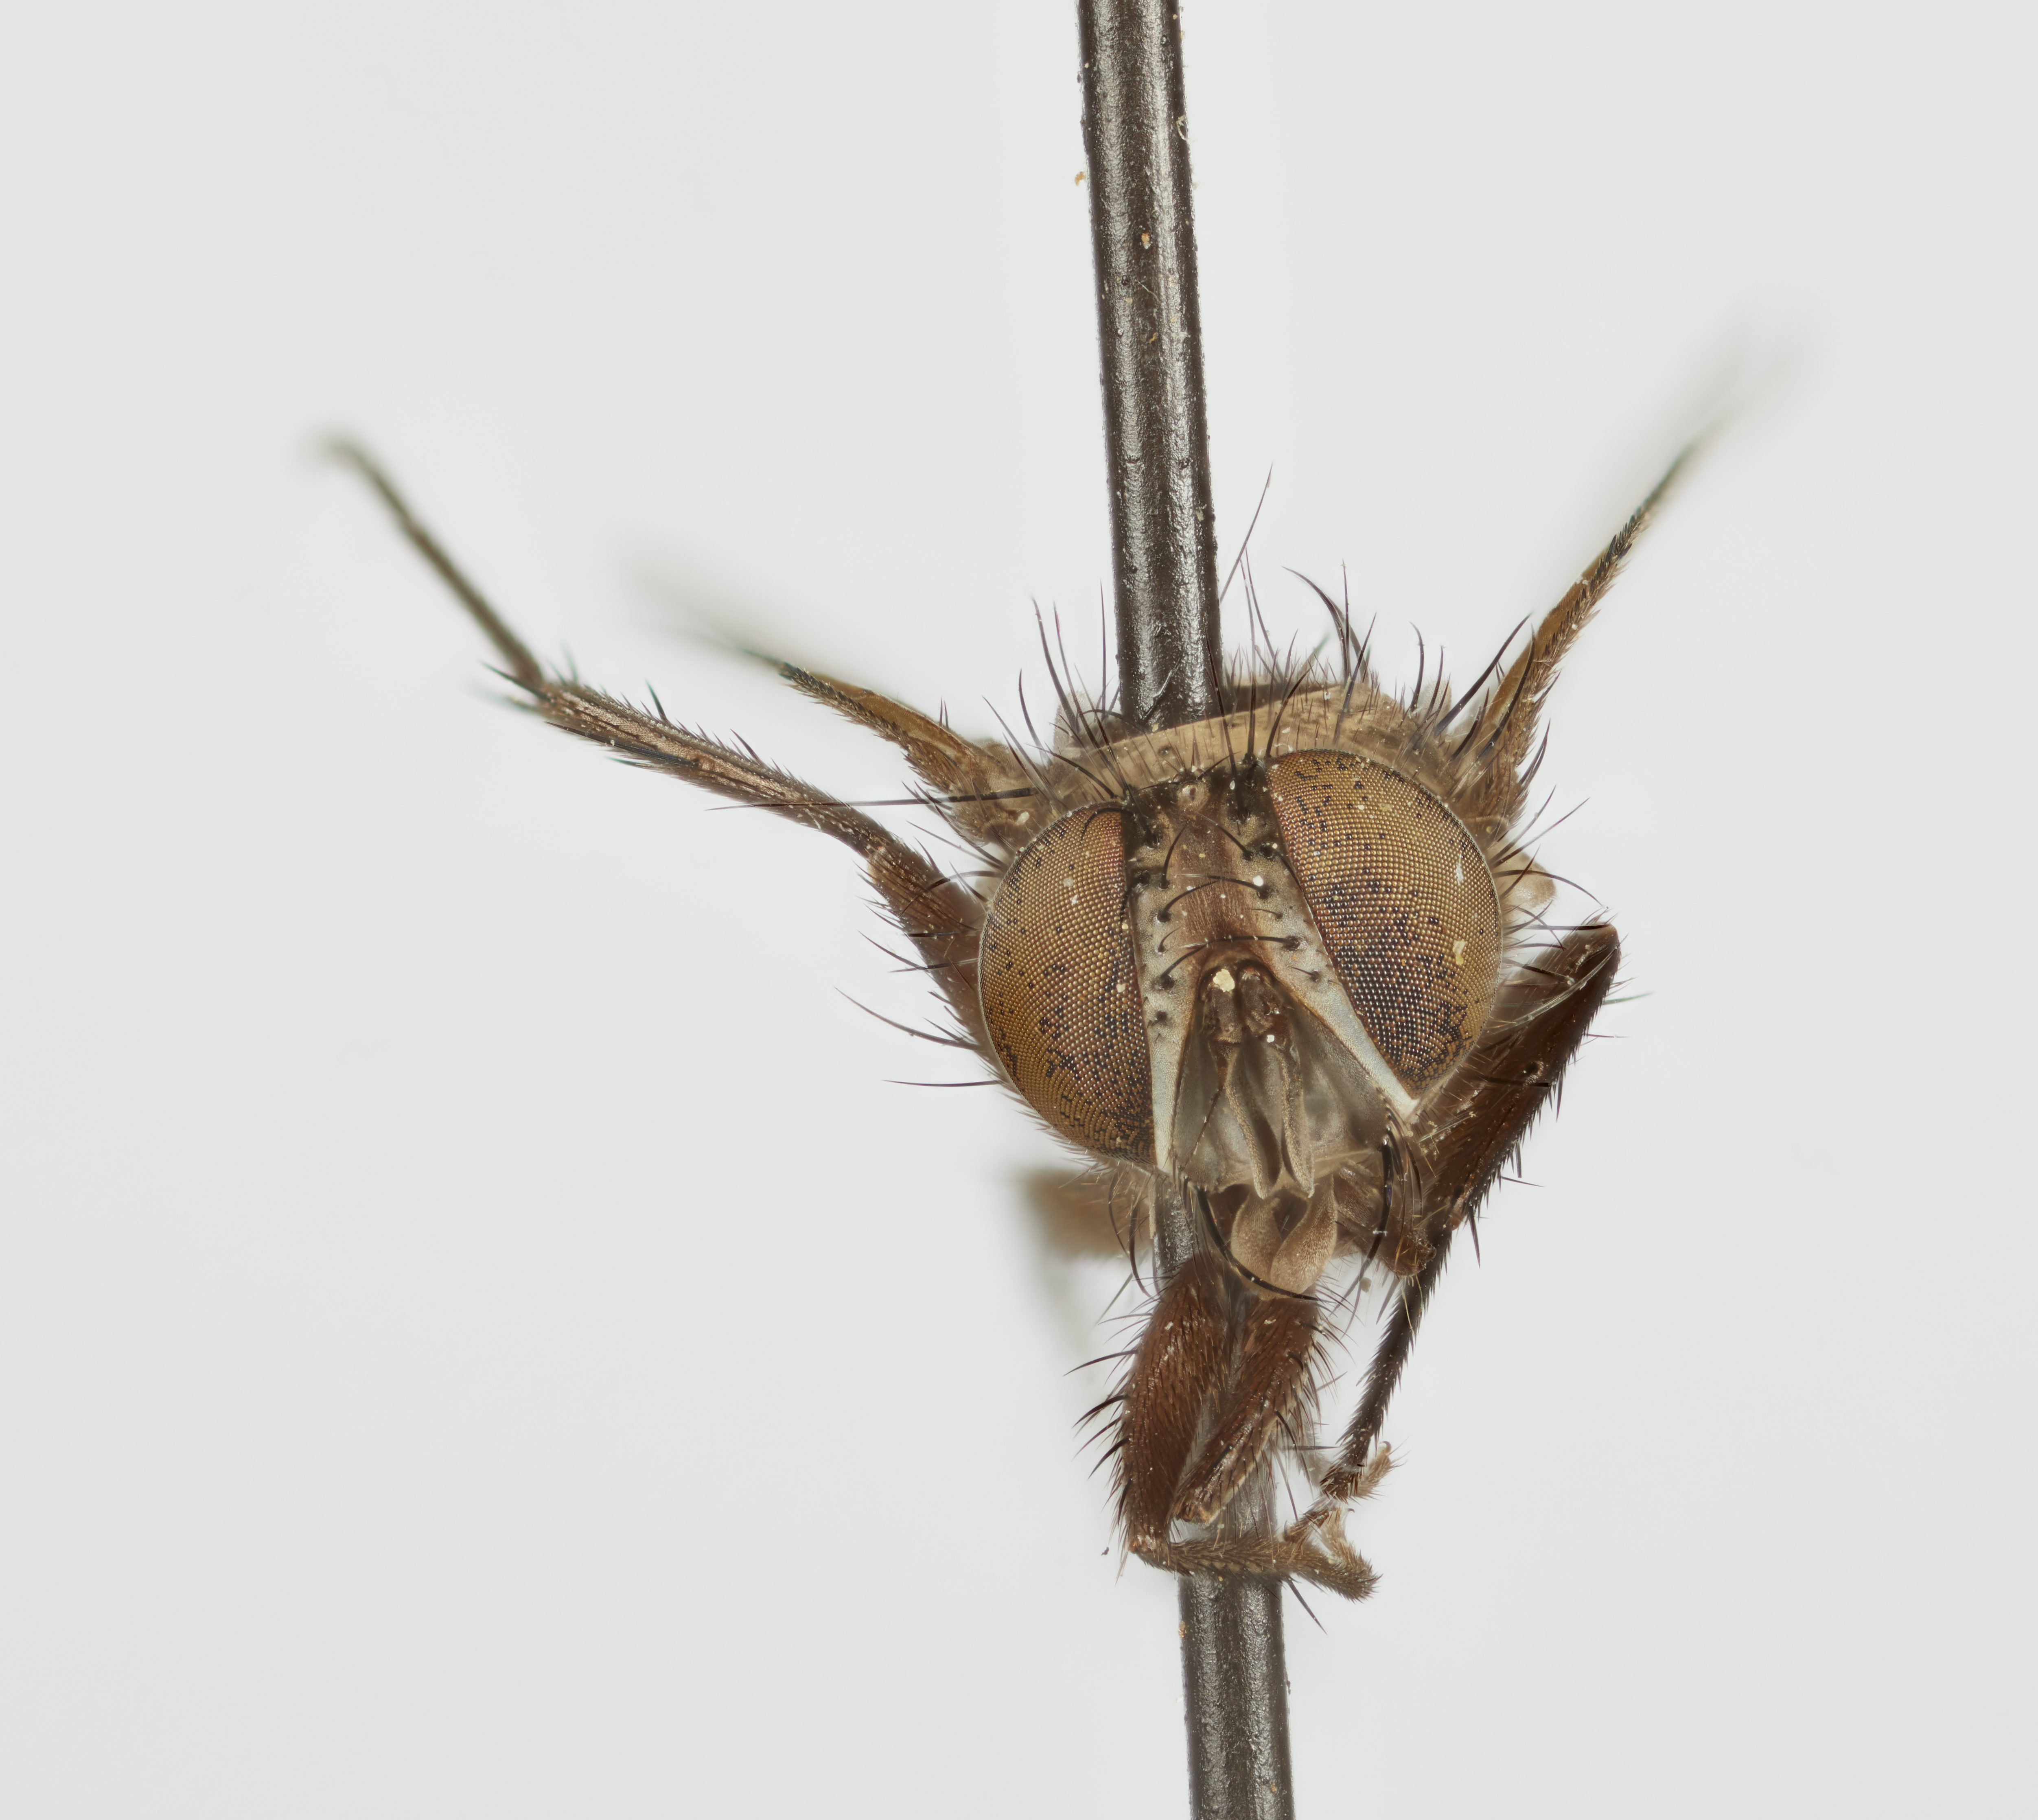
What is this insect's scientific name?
Myioxynops palpalis
